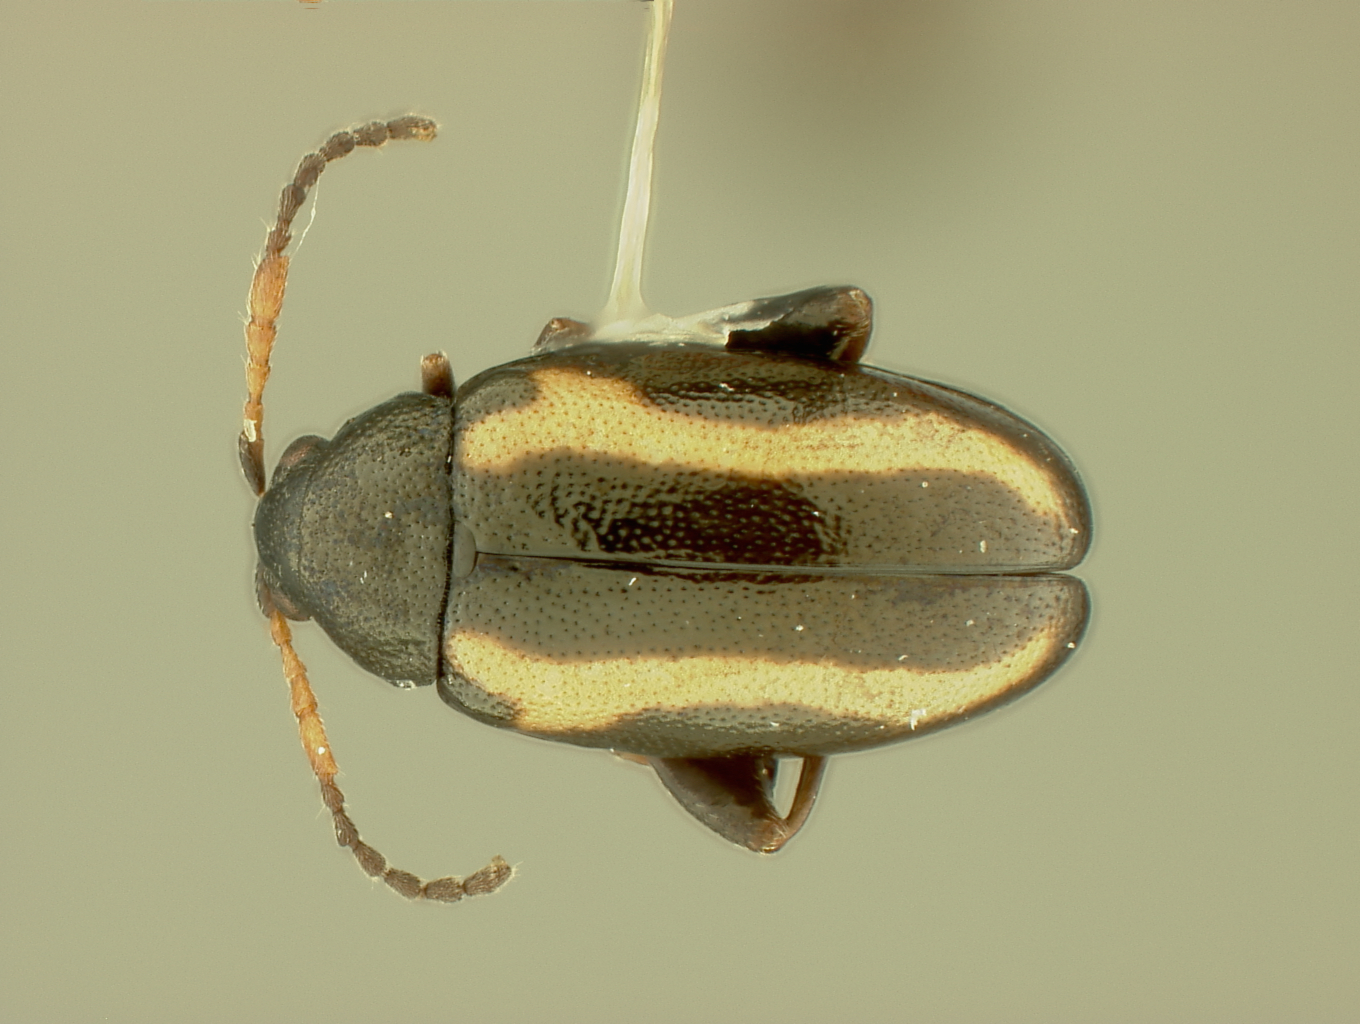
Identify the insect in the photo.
Phyllotreta utana
